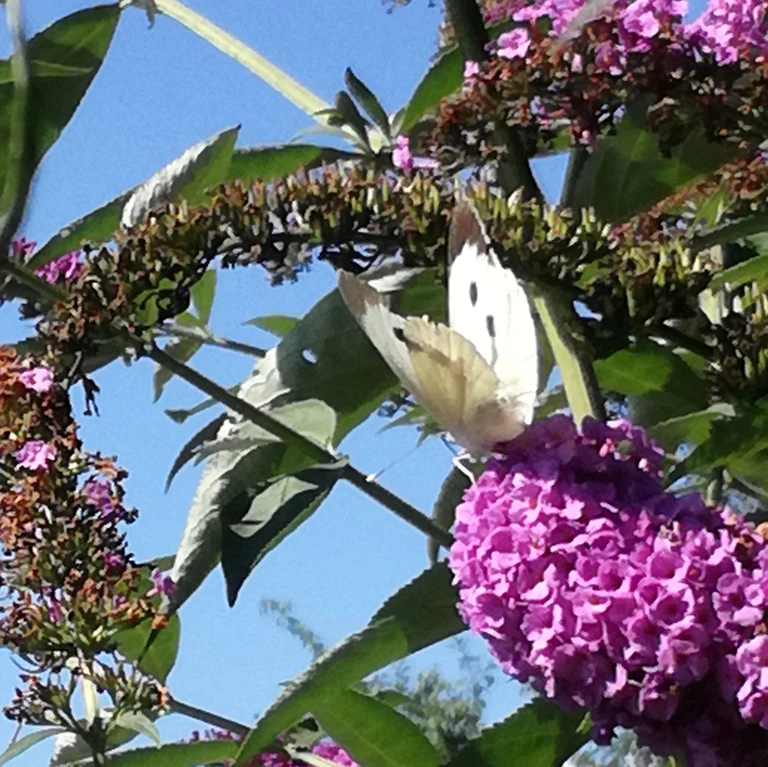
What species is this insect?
Pieris brassicae
